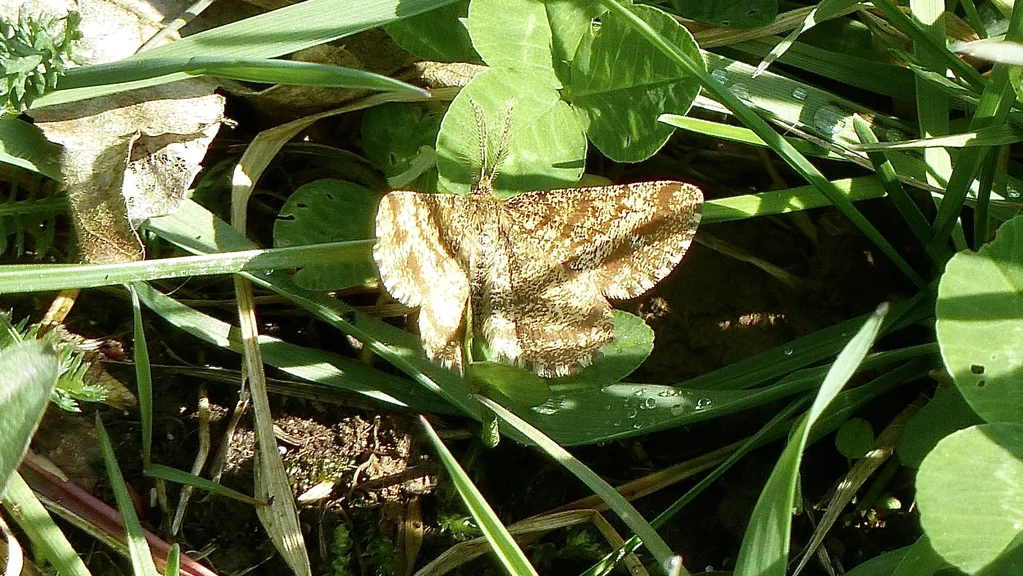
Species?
Ematurga atomaria
